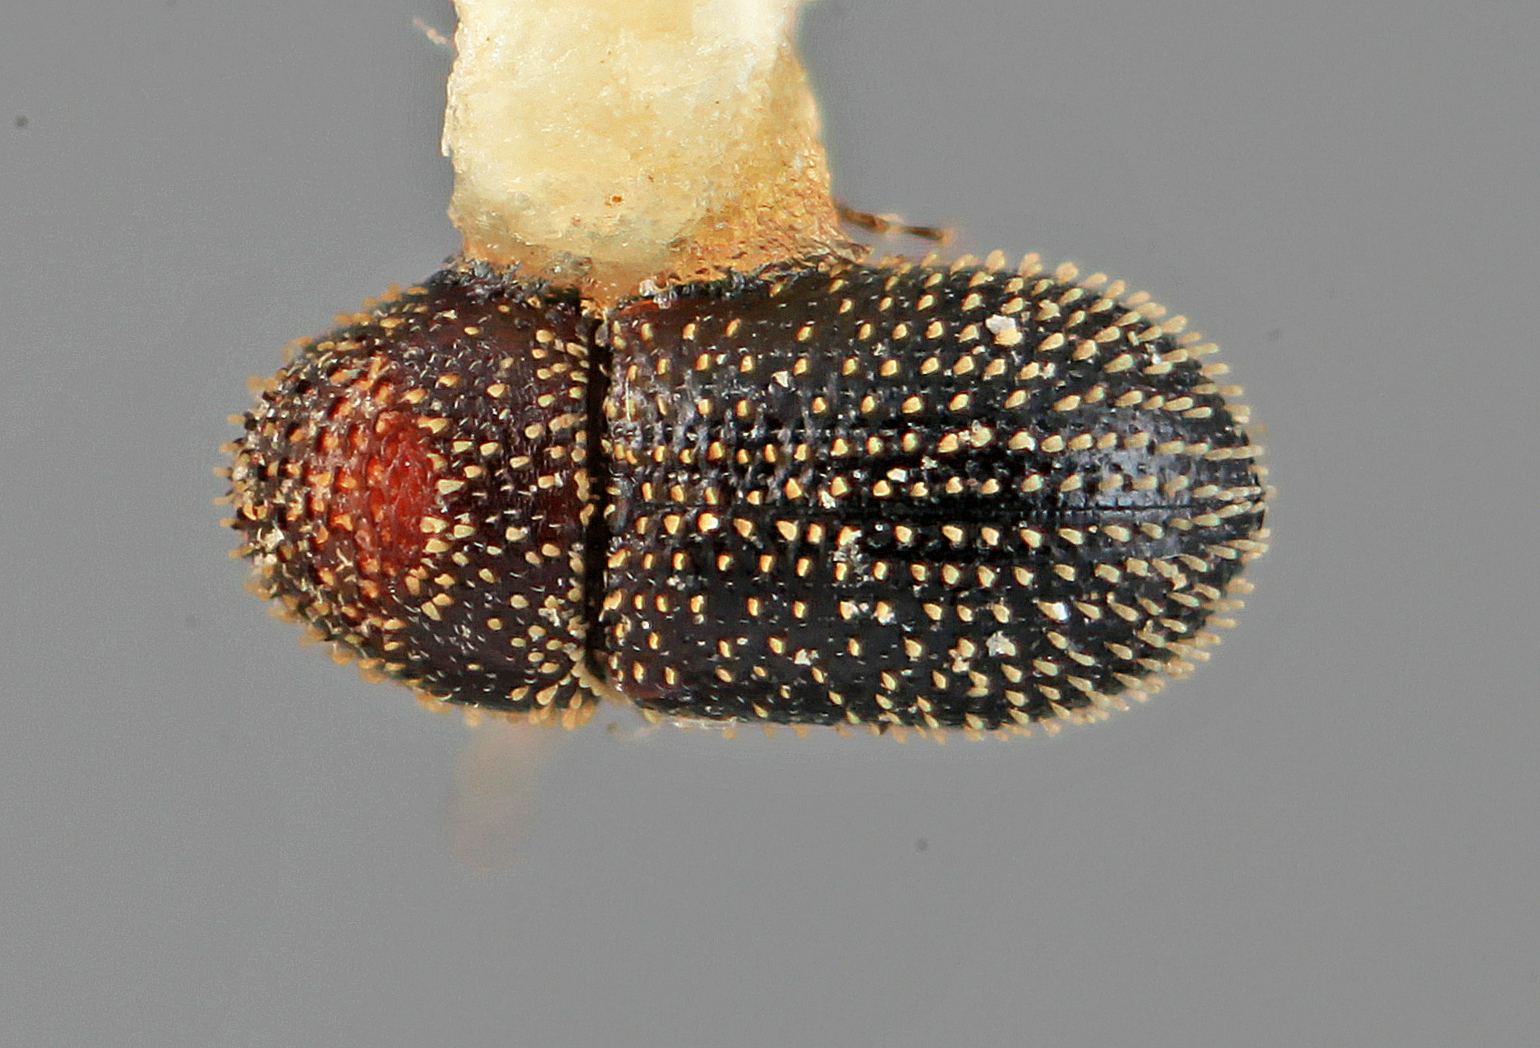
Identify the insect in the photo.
Pseudothysanoes furvus
